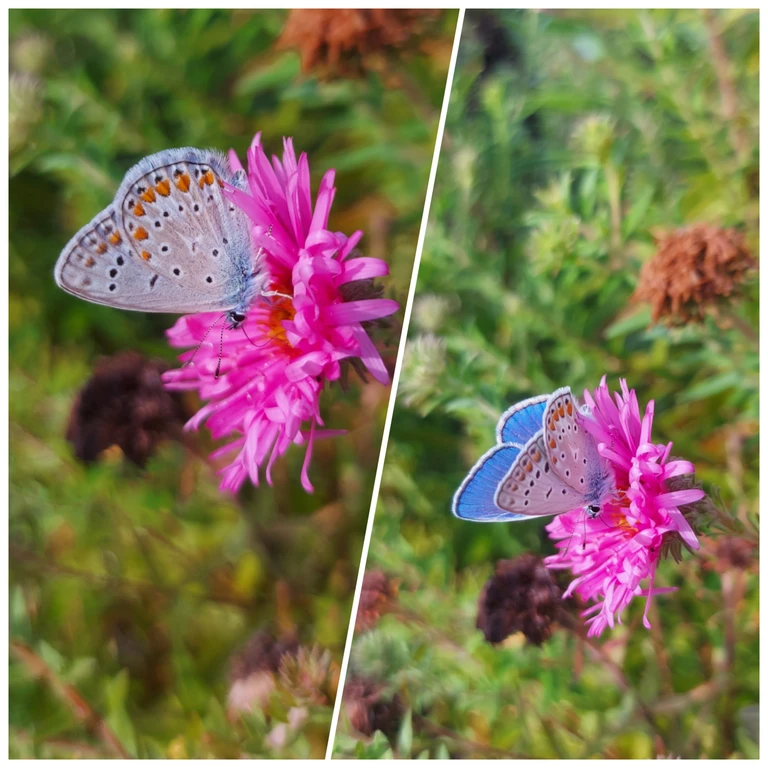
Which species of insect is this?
Polyommatus icarus
